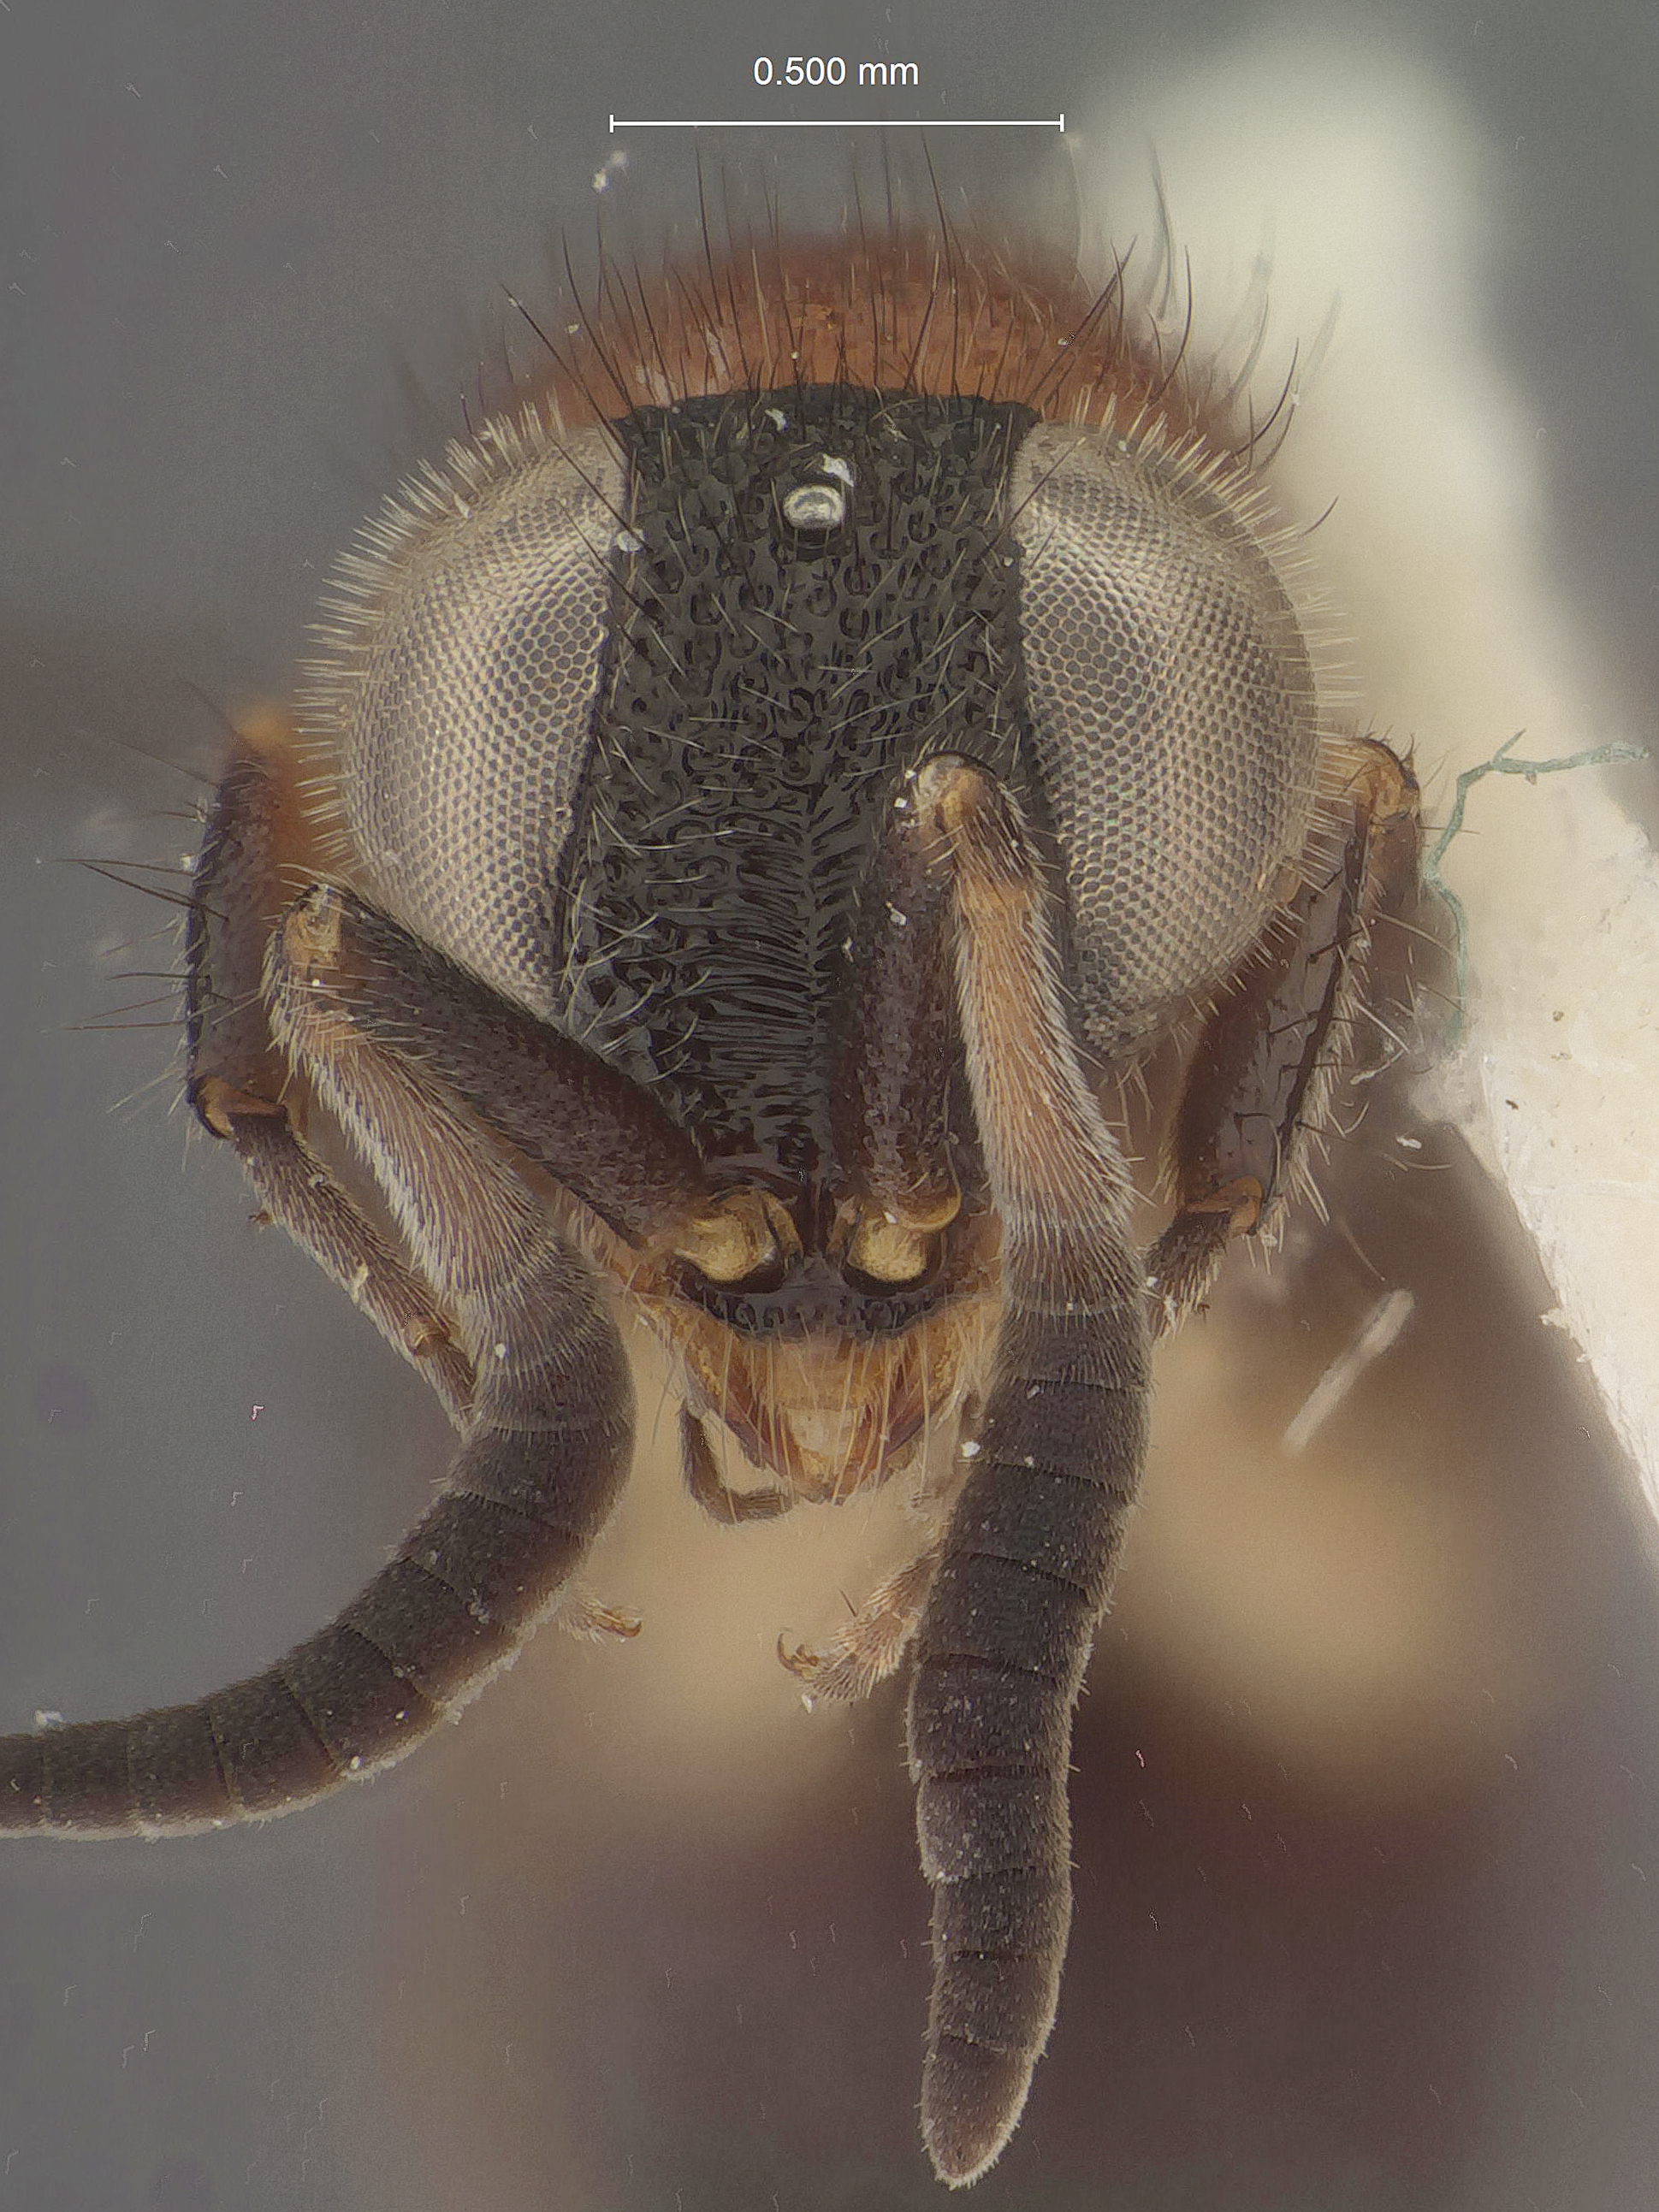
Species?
Serendibula gracilis
